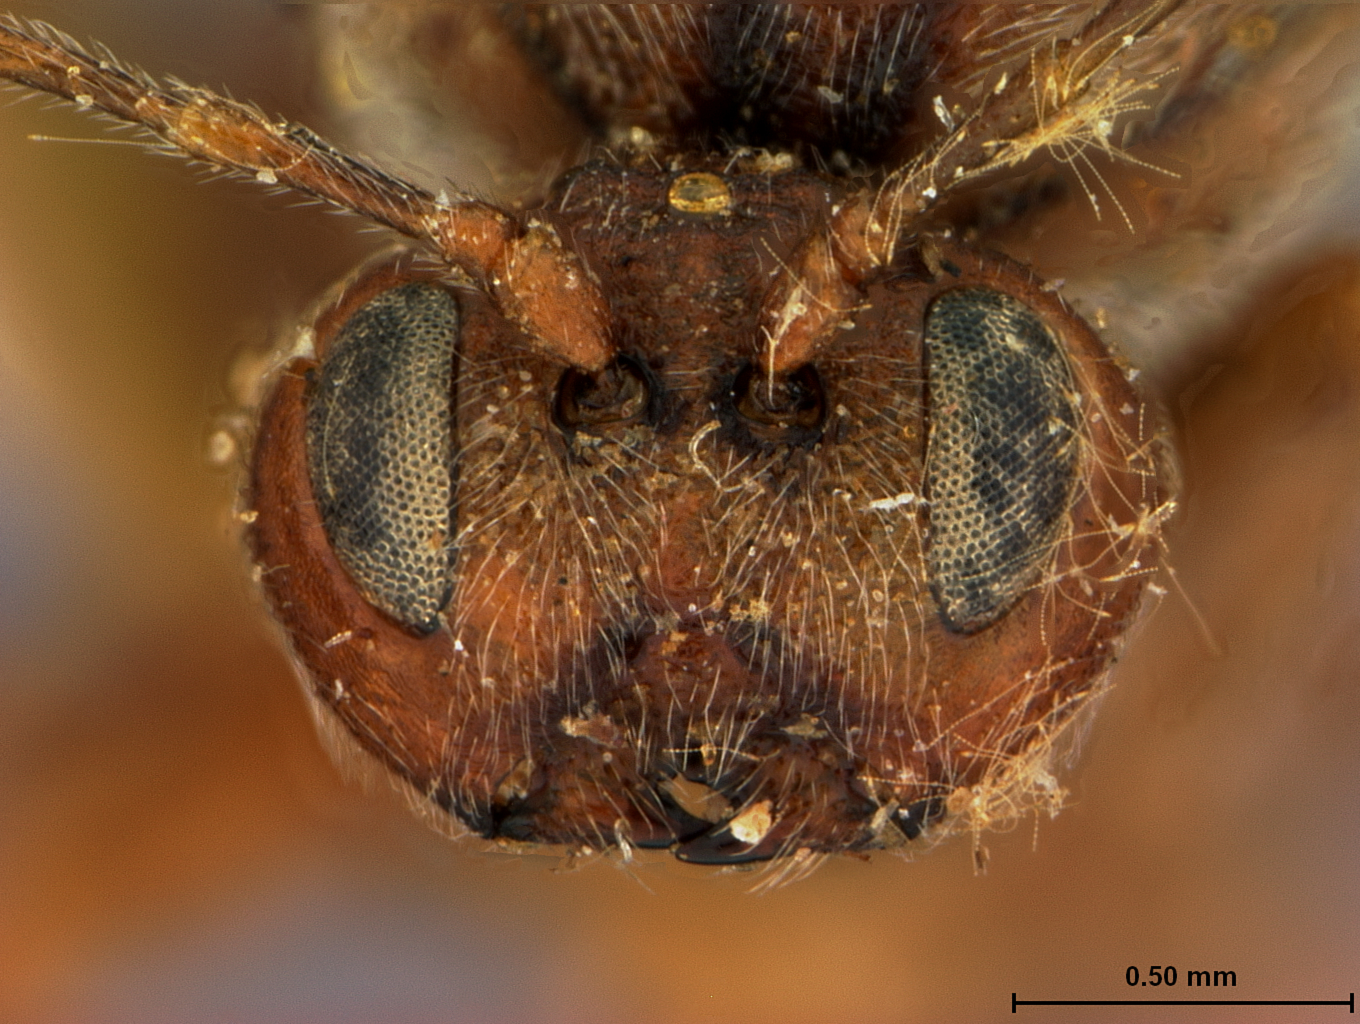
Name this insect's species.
Holcaspis rubens
